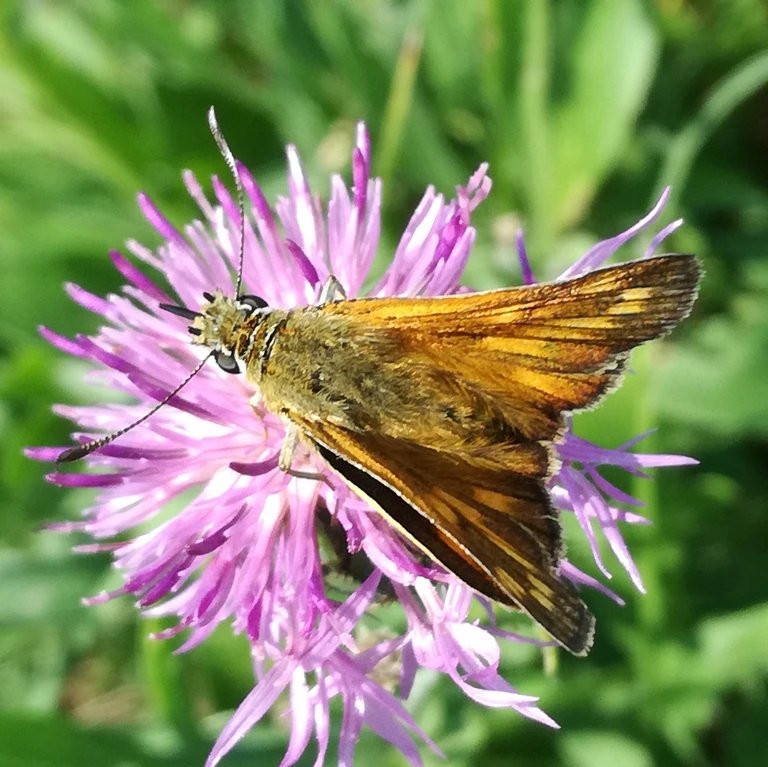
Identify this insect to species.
Ochlodes sylvanus (also Ochlodes venata)
